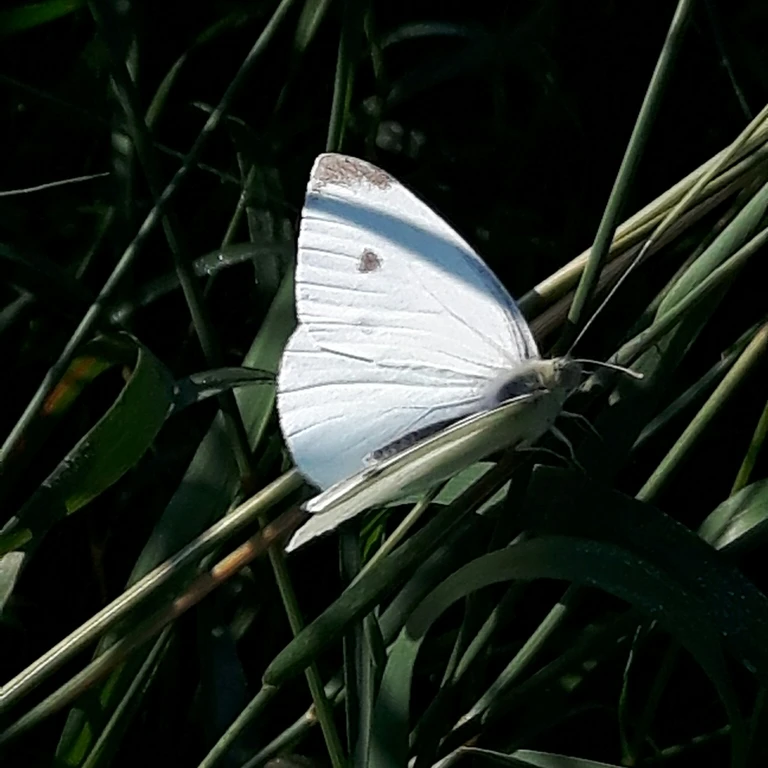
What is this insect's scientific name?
Pieris rapae
